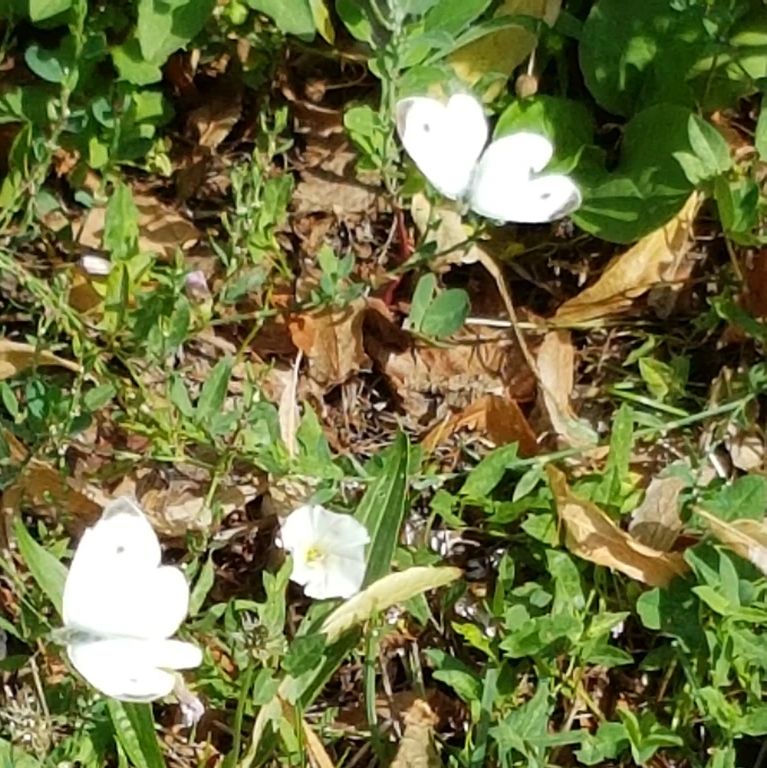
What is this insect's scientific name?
Pieris rapae
